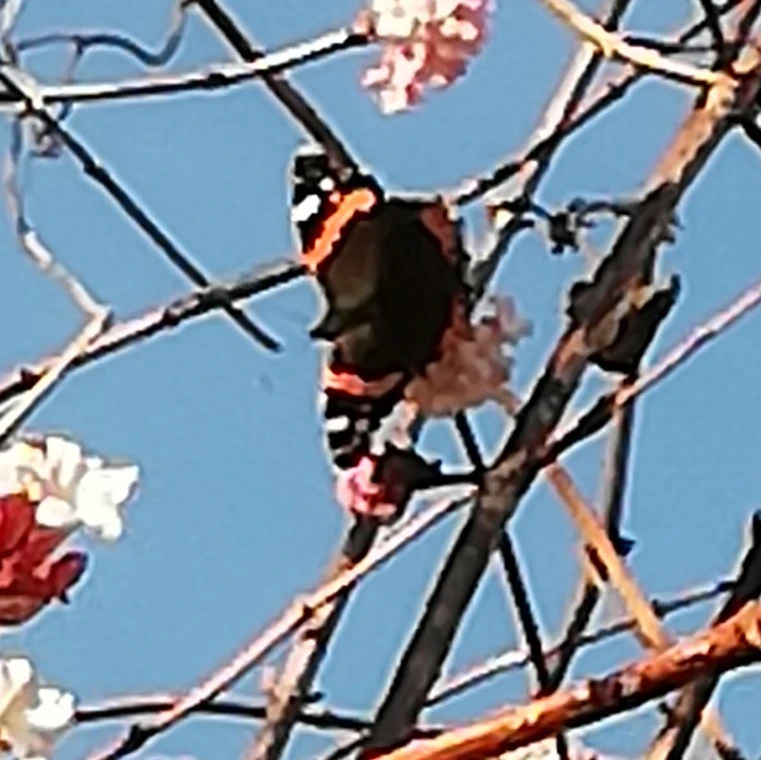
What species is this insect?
Vanessa atalanta
